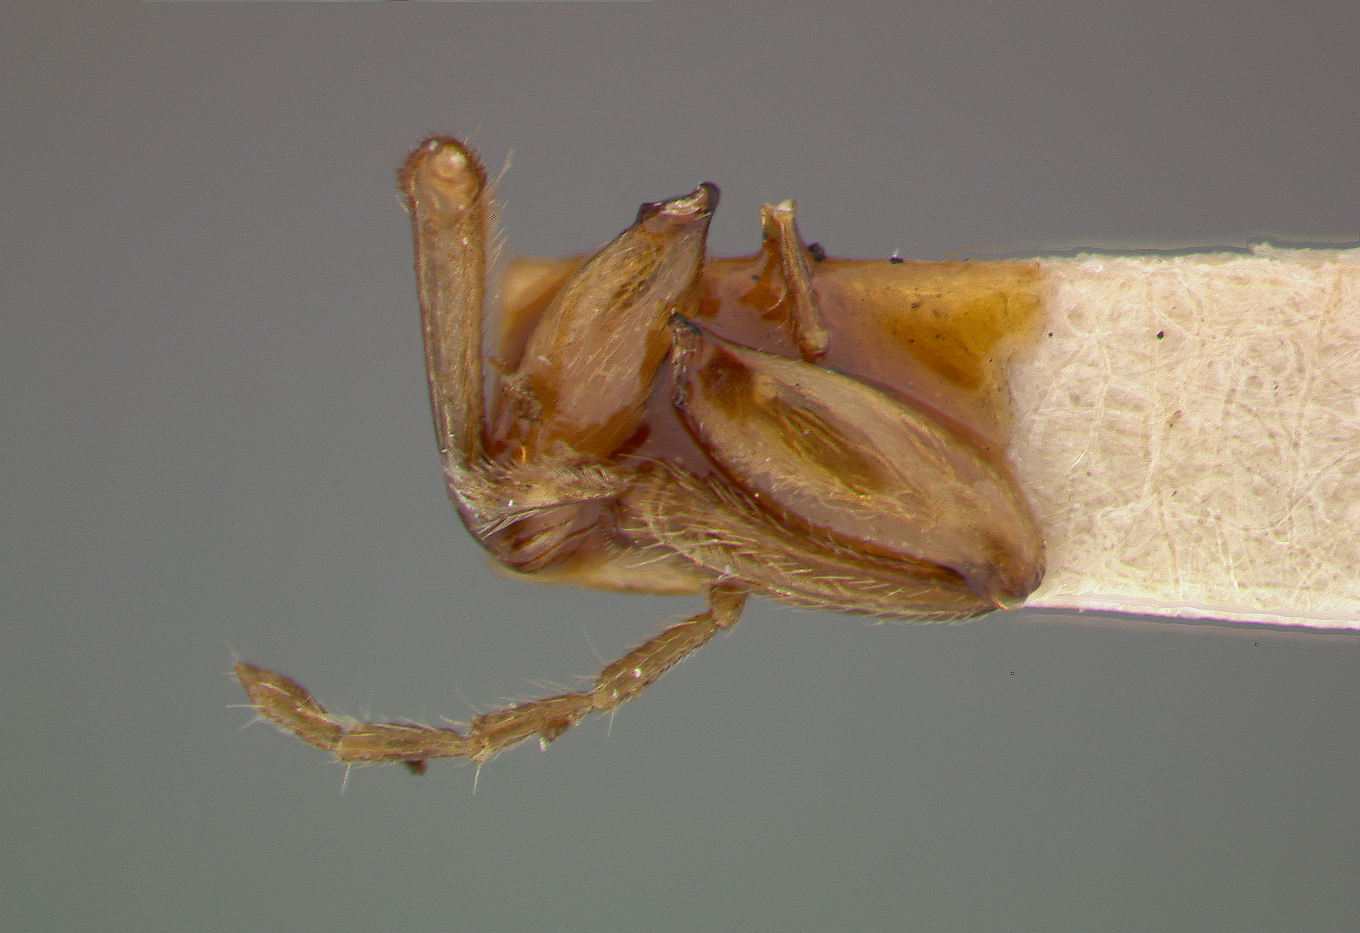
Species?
Colaspoides bakeri
